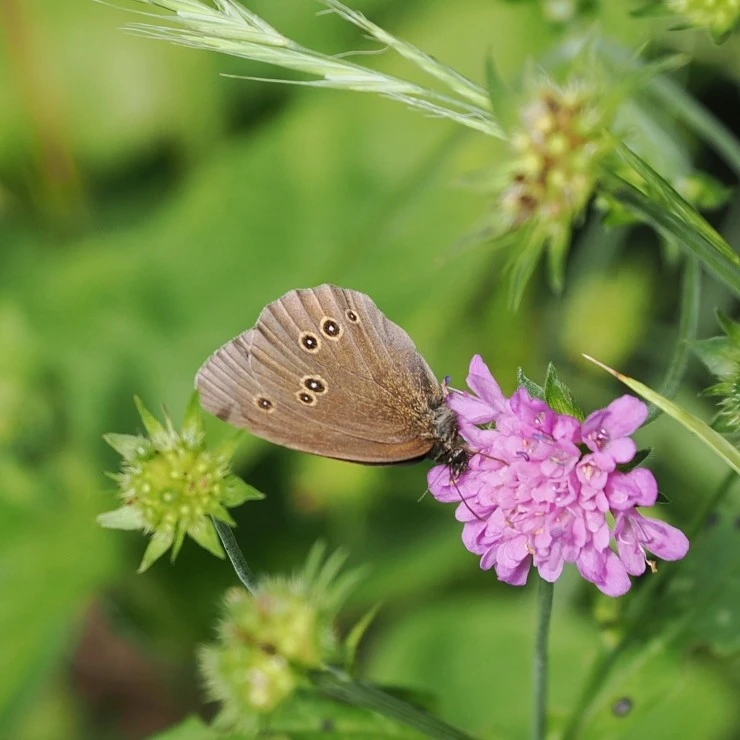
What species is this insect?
Aphantopus hyperantus
